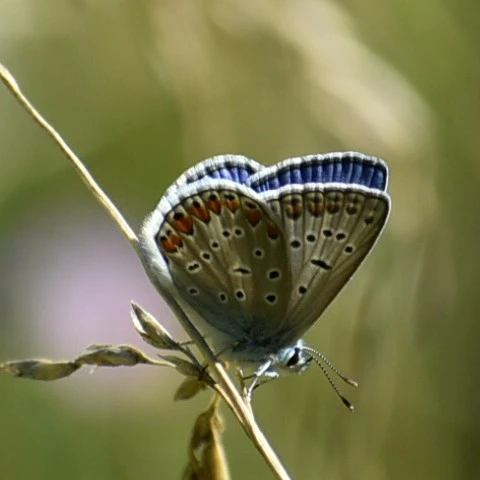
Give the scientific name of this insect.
Polyommatus icarus
